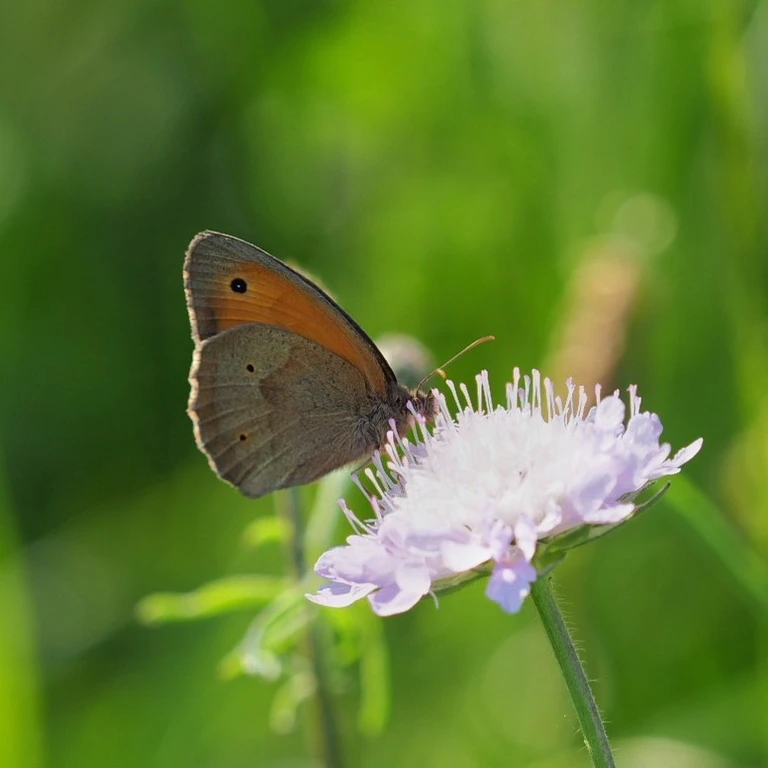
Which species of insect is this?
Maniola jurtina
